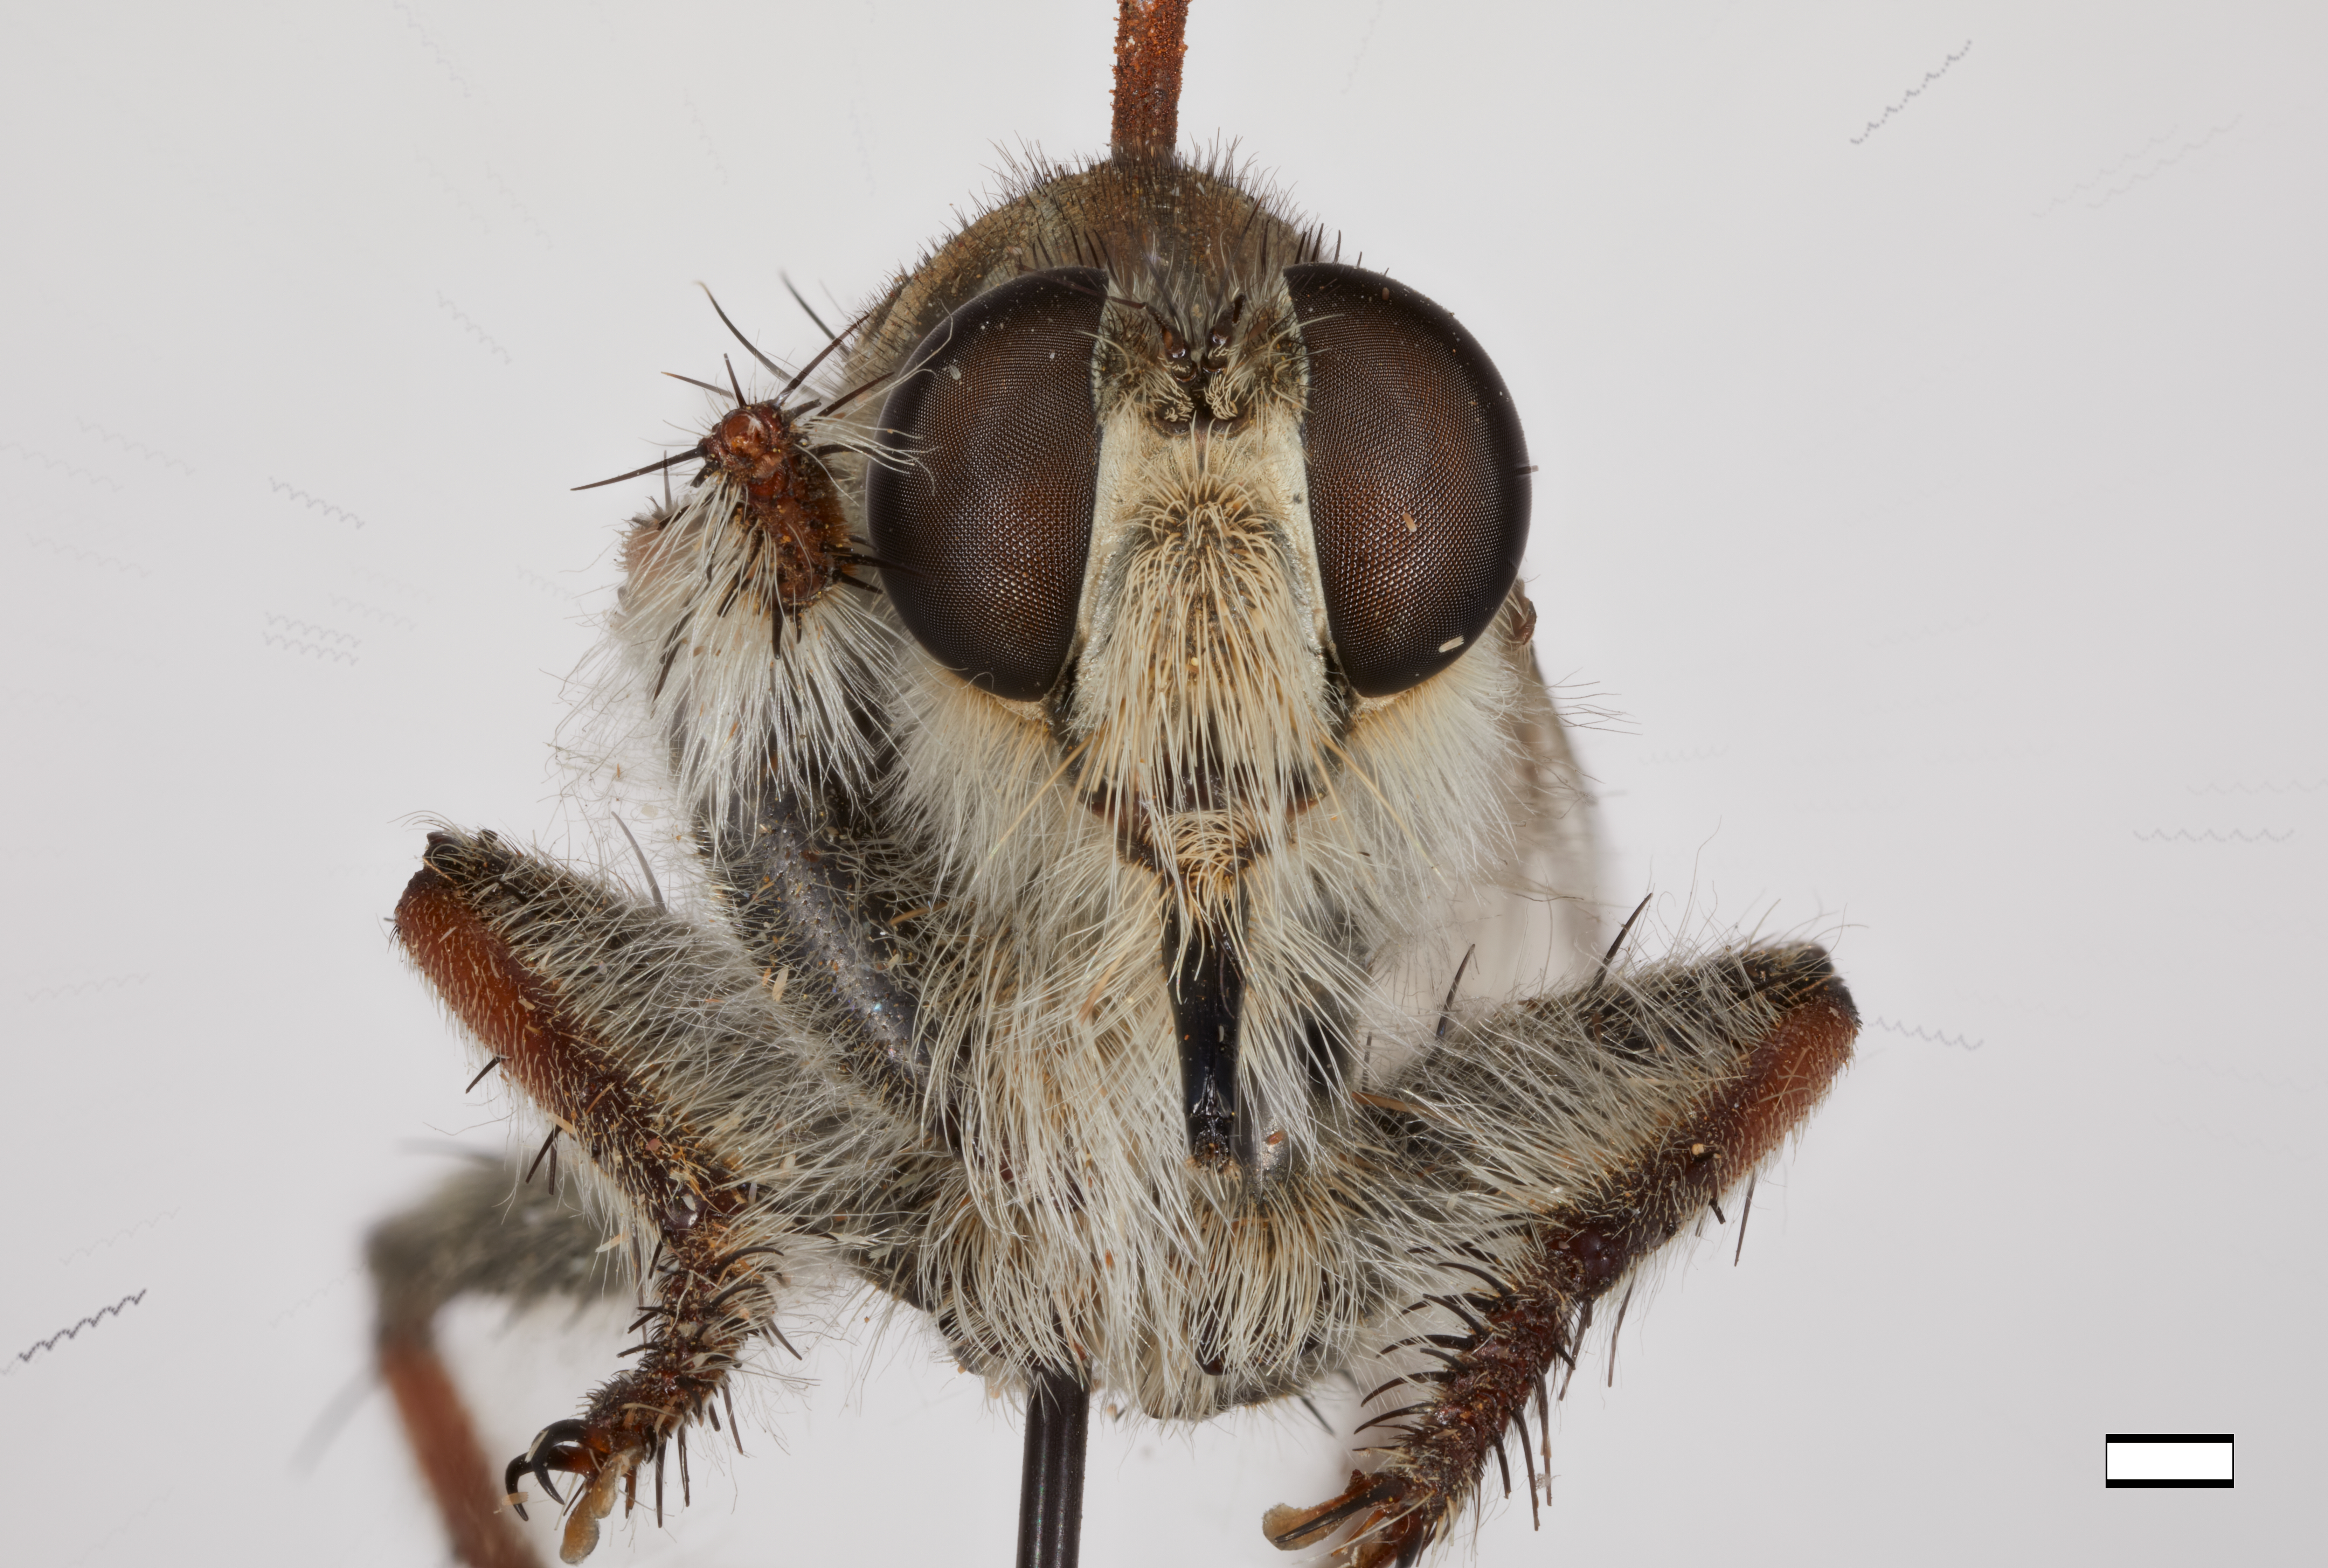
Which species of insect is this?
Erax californica
